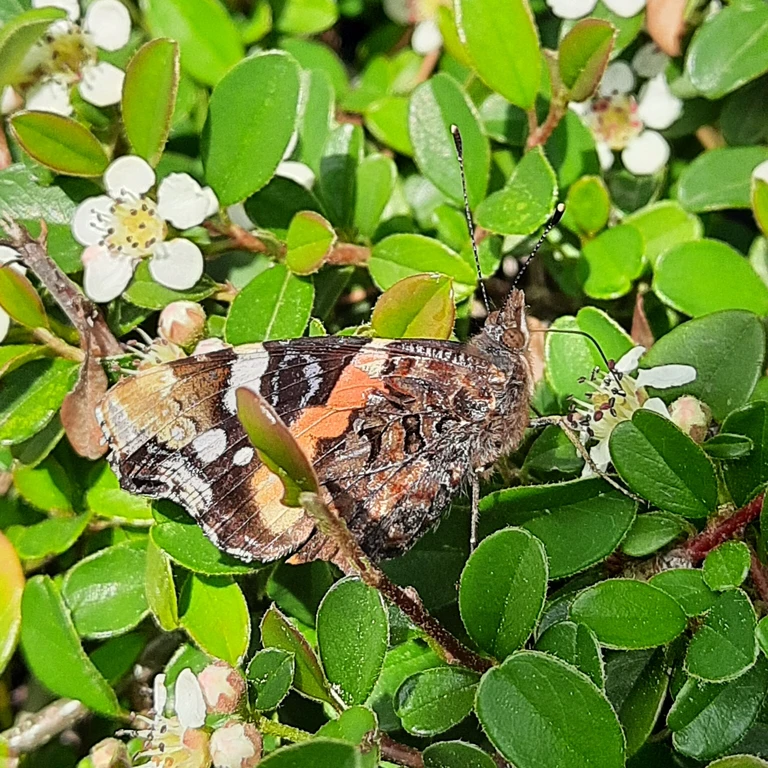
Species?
Vanessa atalanta
